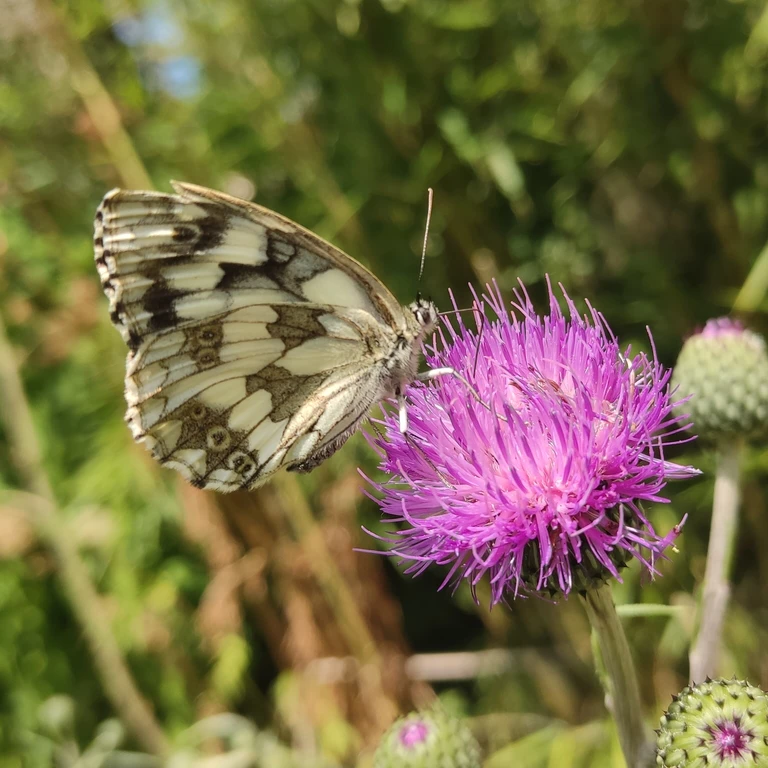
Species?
Melanargia galathea
